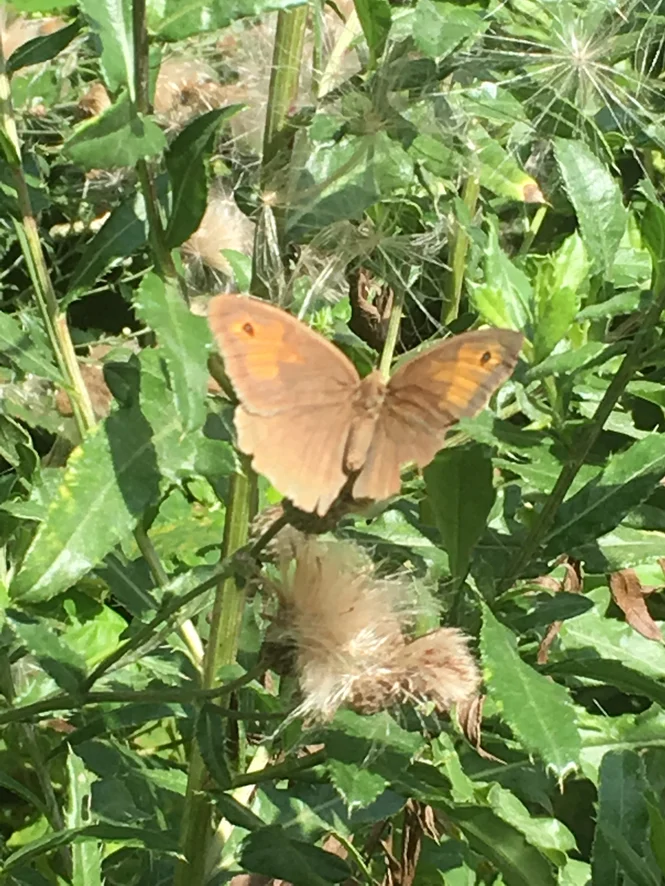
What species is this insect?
Maniola jurtina
